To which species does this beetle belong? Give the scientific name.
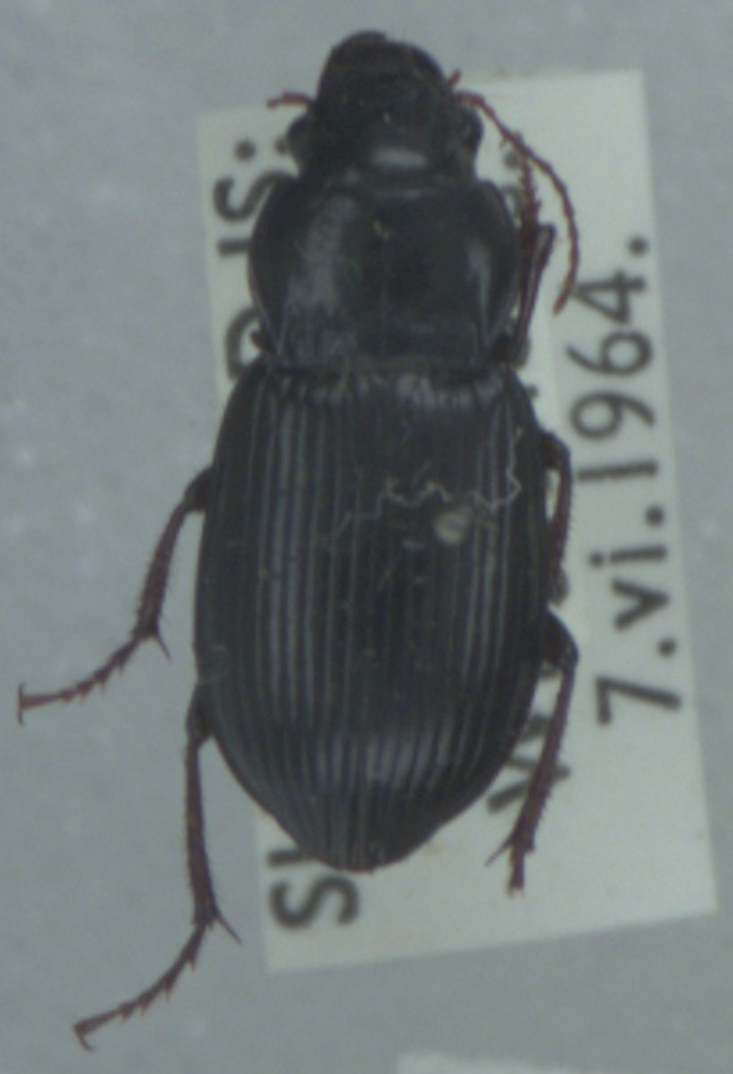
Amara aulica
